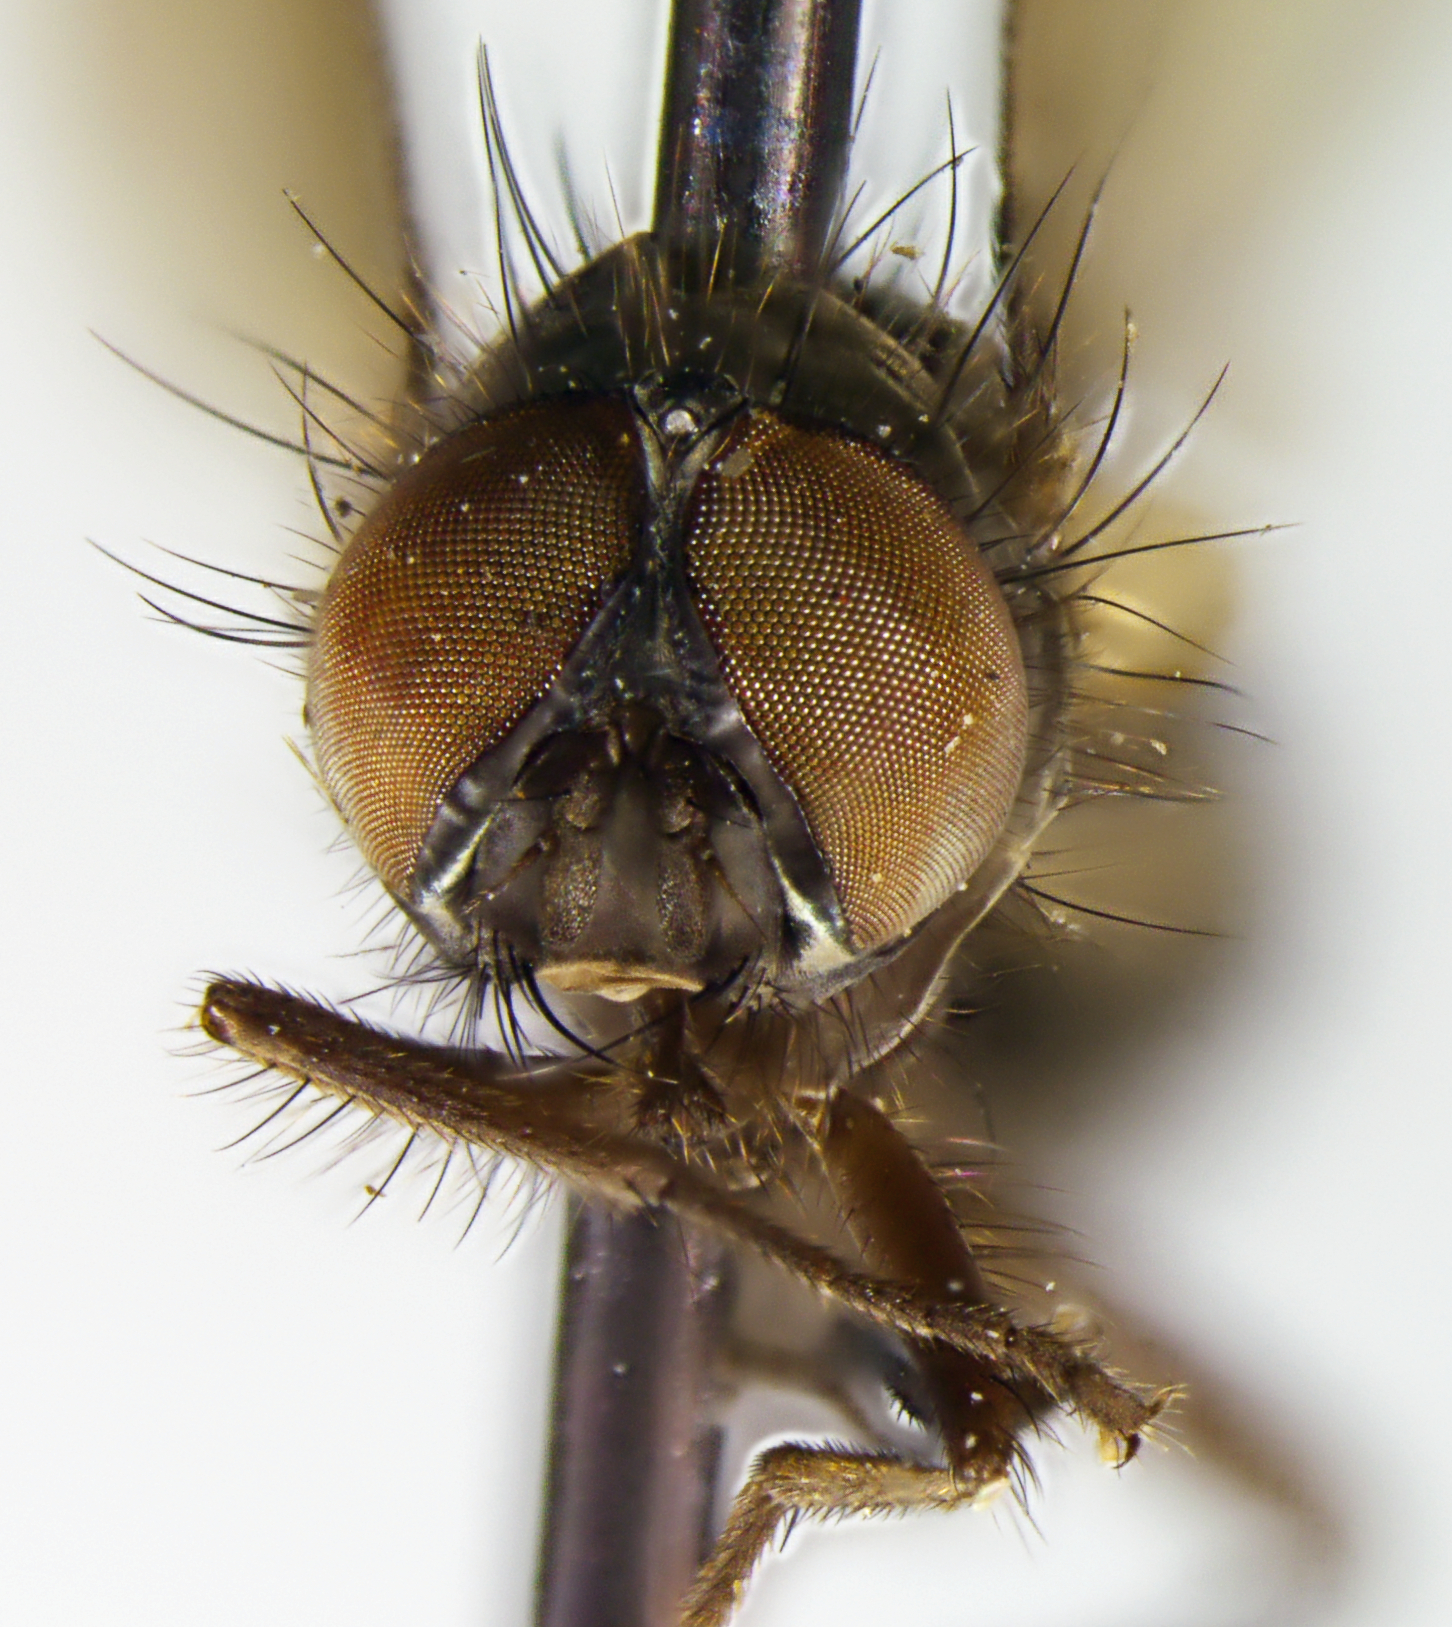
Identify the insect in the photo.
Limnophora pusilla (also Spilogona pusilla)
